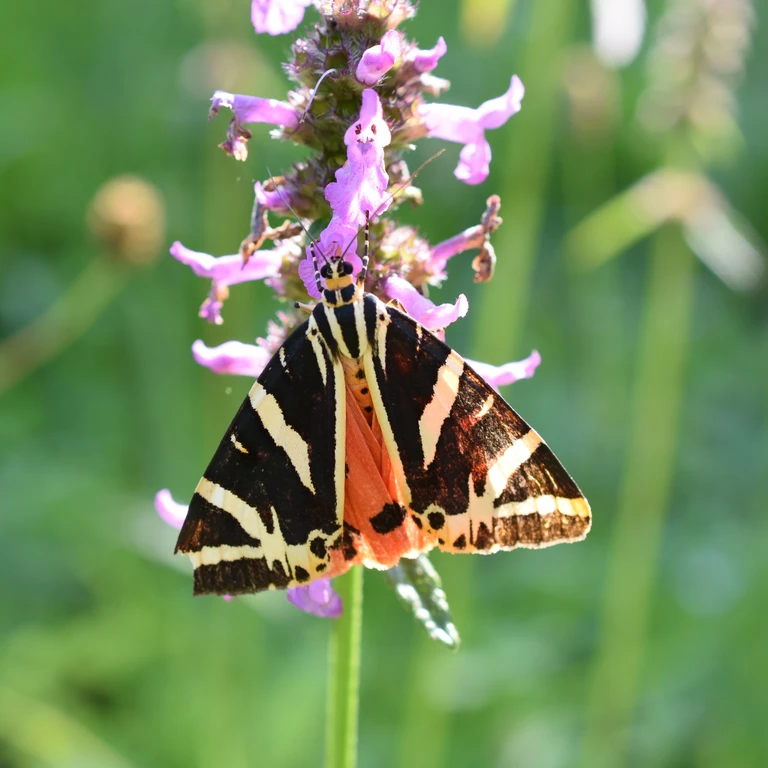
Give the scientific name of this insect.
Euplagia quadripunctaria
